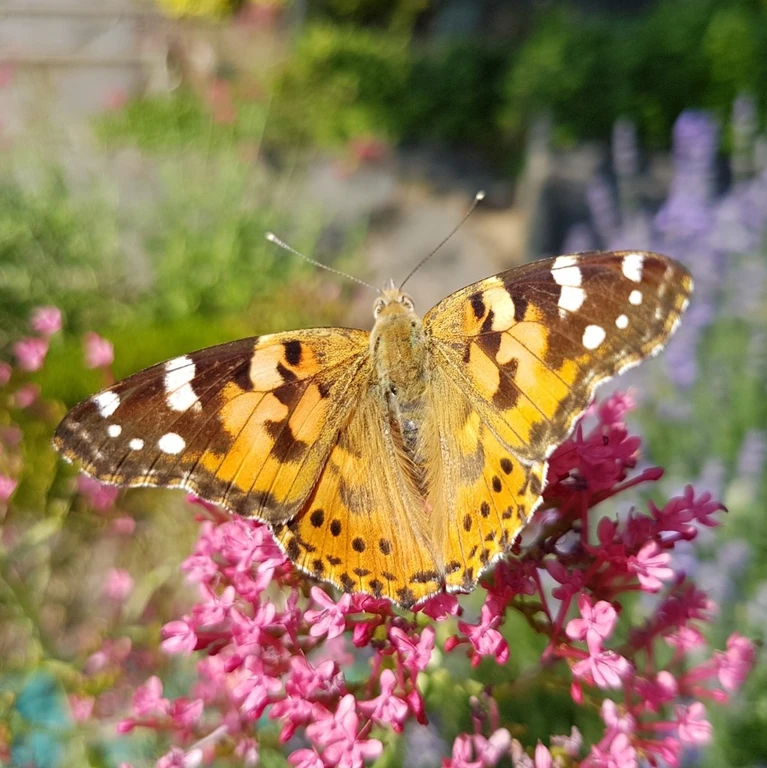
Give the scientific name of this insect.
Vanessa cardui
